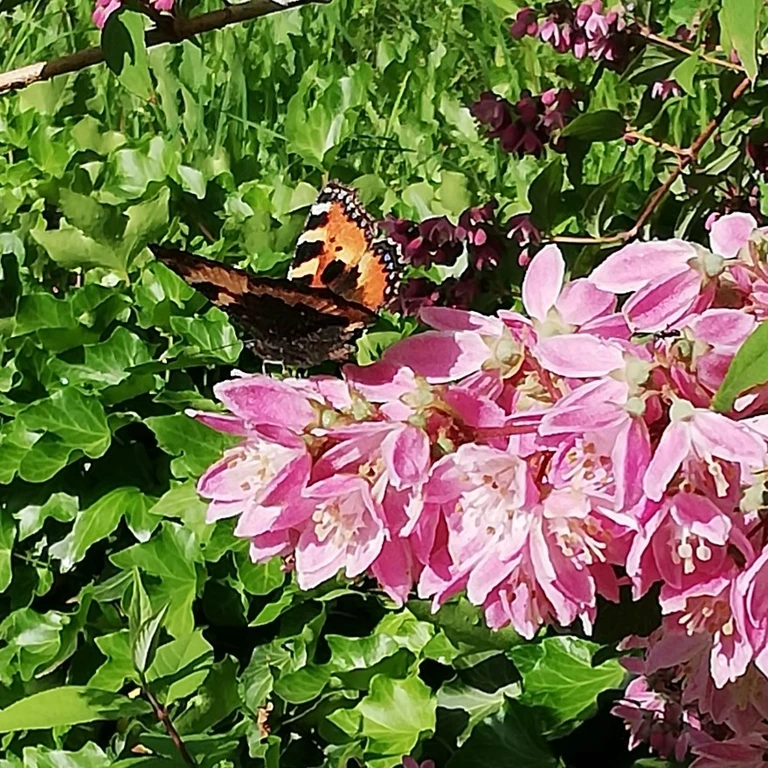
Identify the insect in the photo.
Aglais urticae
